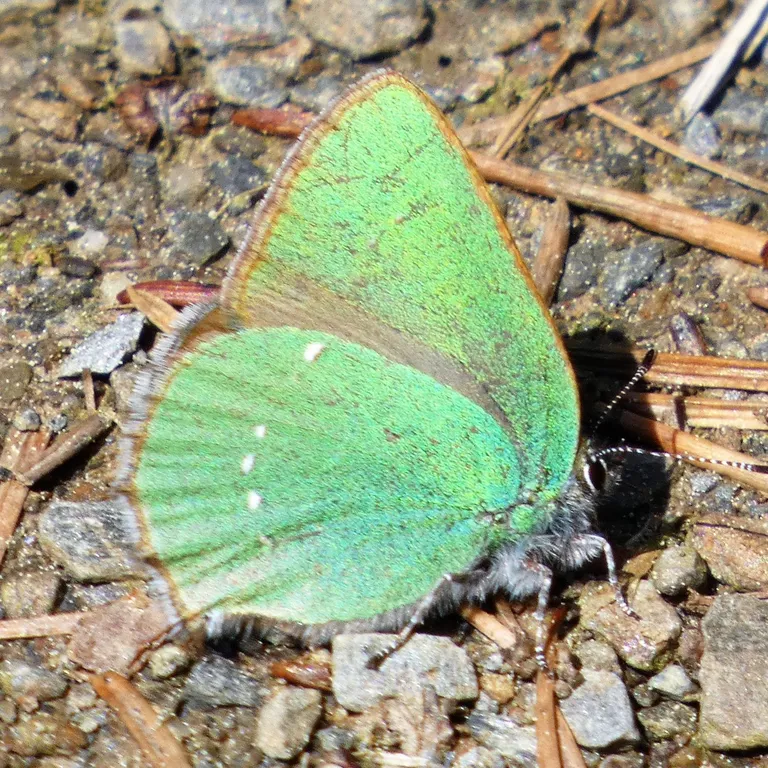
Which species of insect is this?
Callophrys rubi
